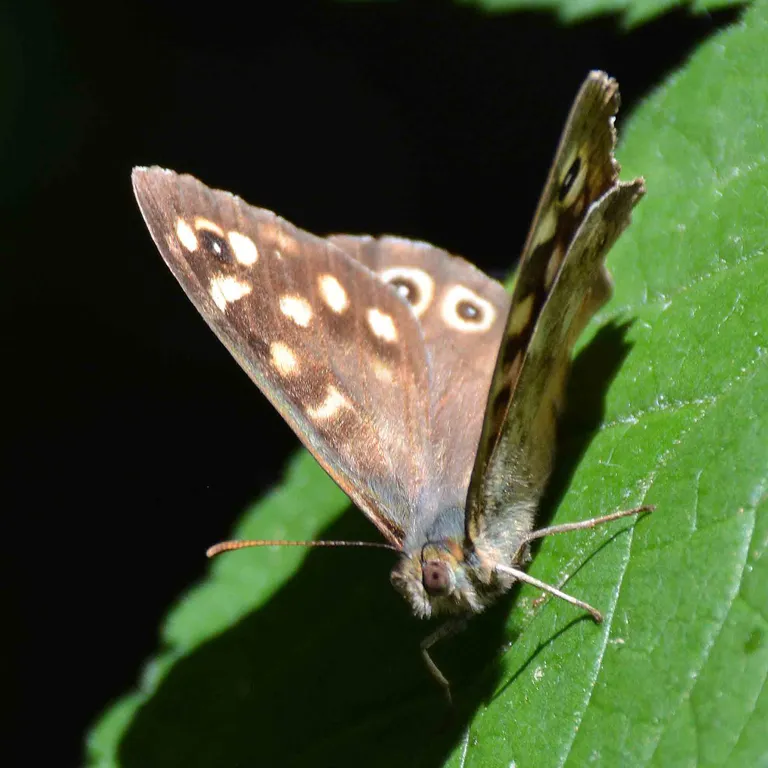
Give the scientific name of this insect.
Pararge aegeria
